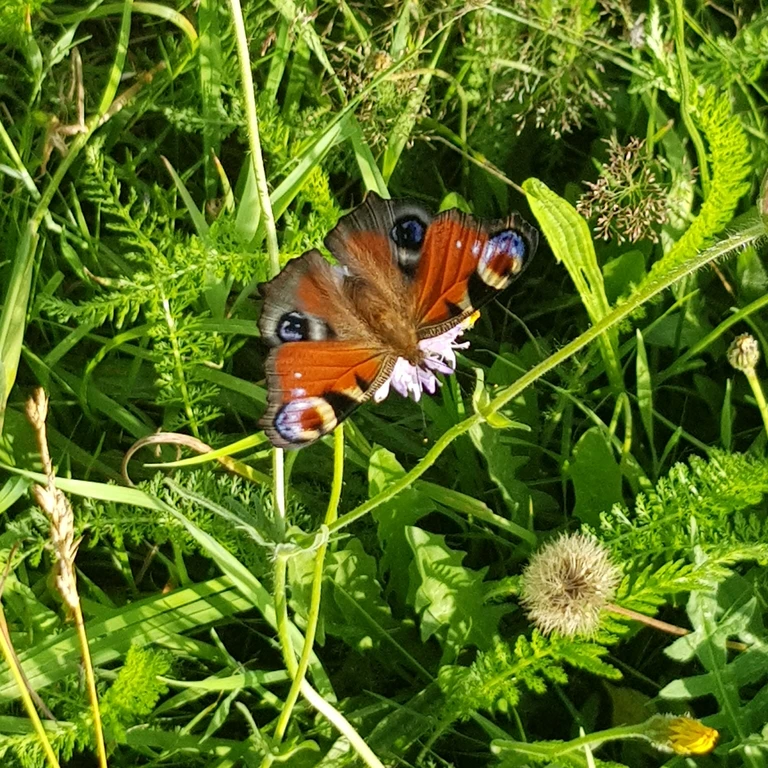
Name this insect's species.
Aglais io
